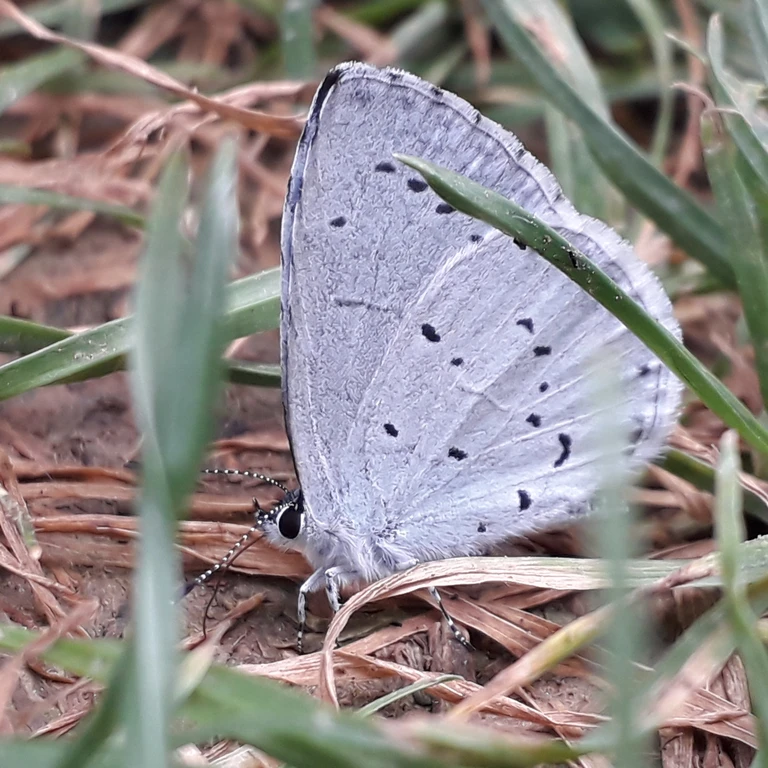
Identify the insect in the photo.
Celastrina argiolus
